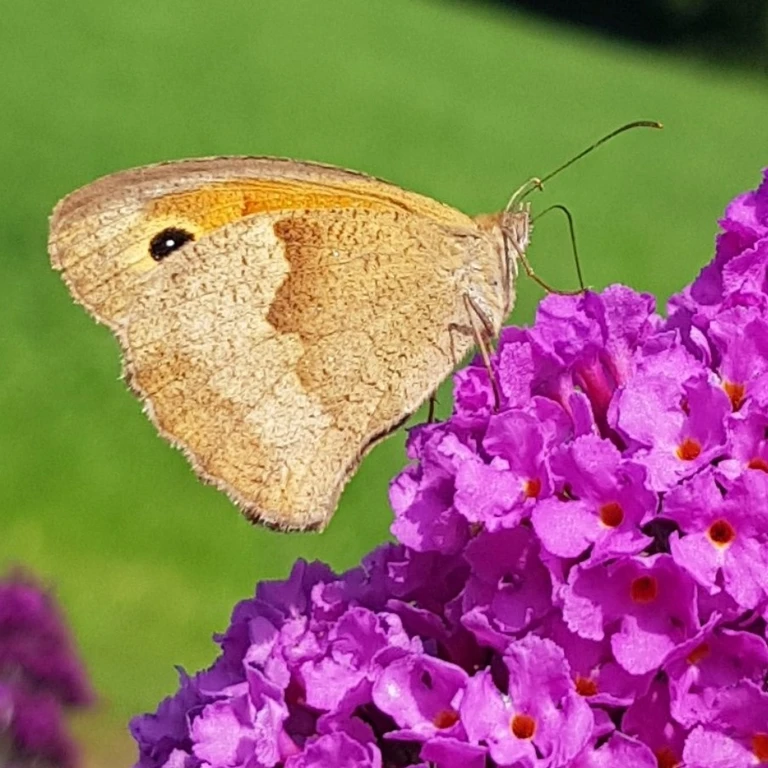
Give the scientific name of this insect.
Maniola jurtina
